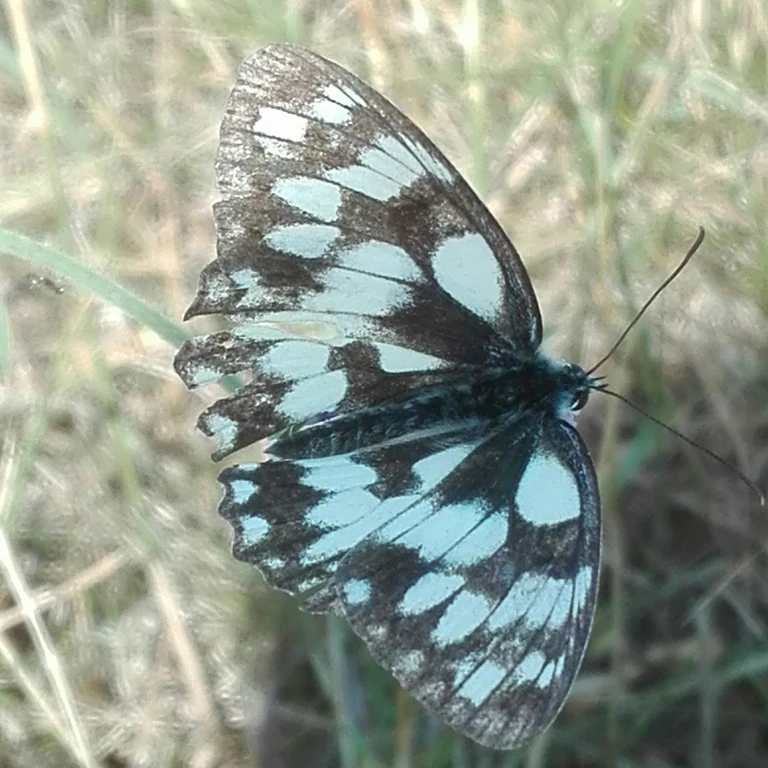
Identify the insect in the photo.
Melanargia galathea
